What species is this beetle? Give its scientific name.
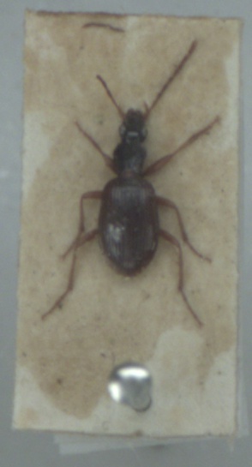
Oxypselaphus obscurus
